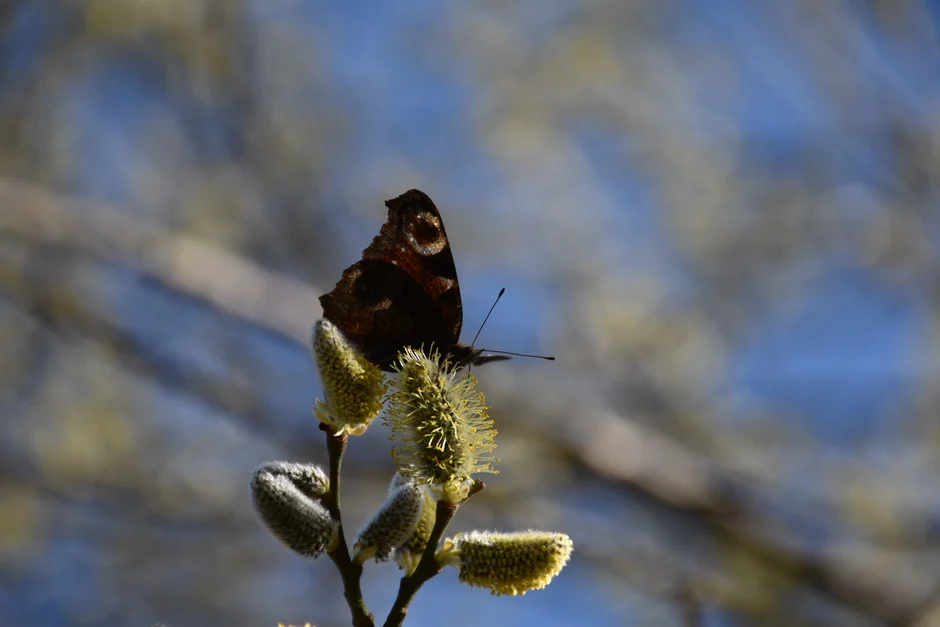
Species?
Aglais io
